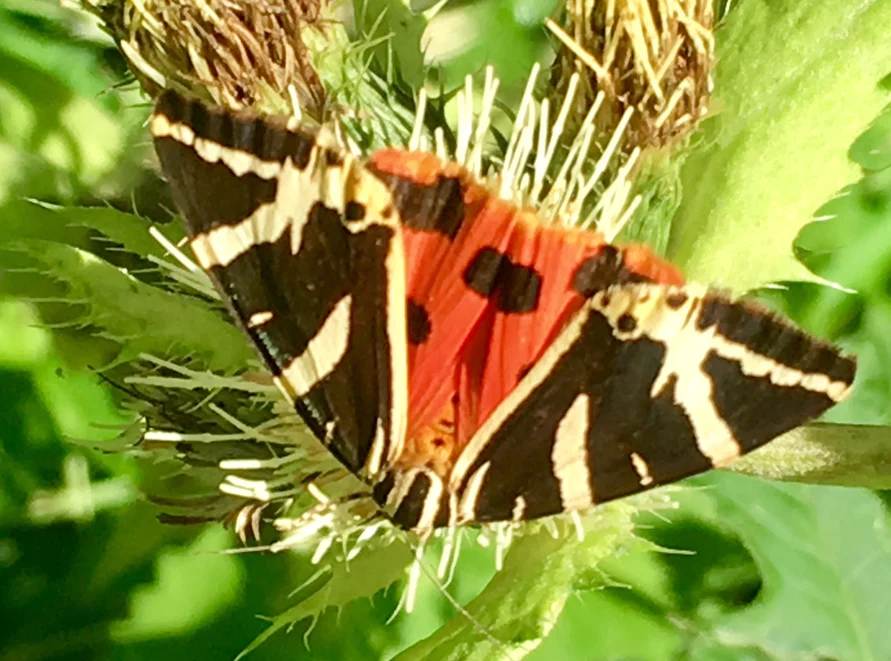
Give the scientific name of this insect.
Euplagia quadripunctaria
